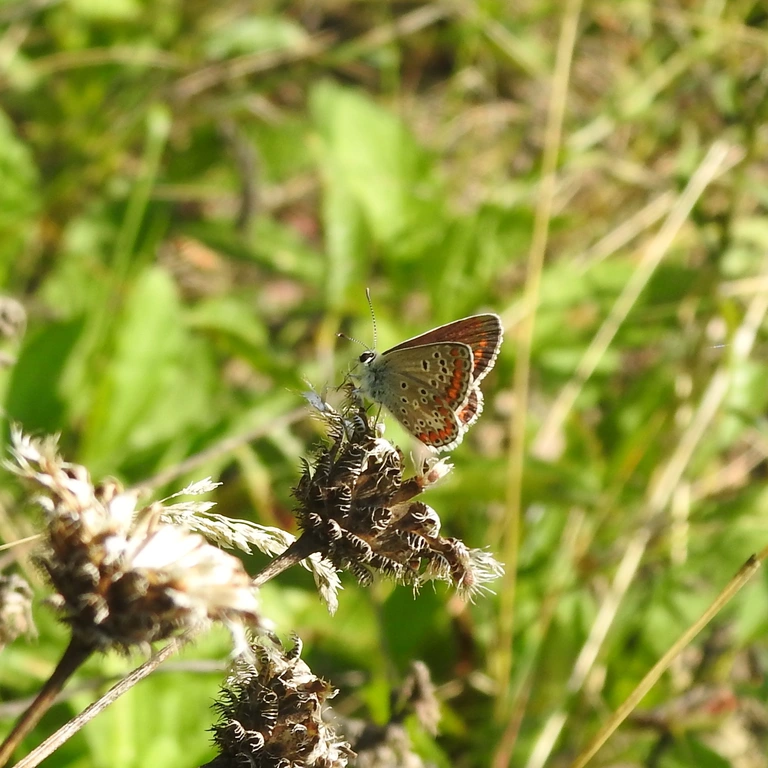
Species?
Aricia agestis/artaxerxes
